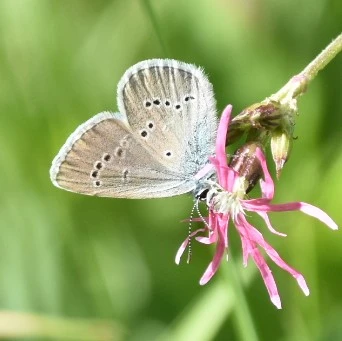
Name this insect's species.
Cyaniris semiargus
